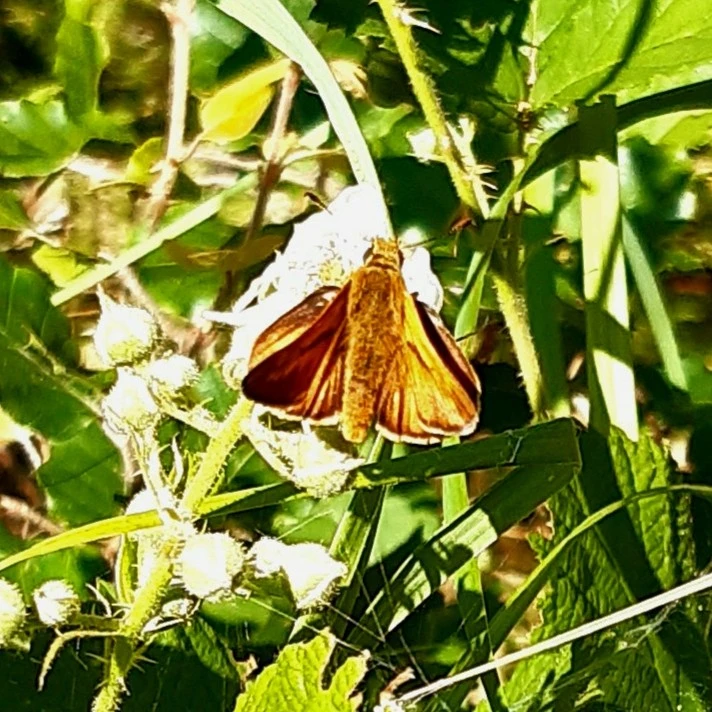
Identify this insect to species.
Ochlodes sylvanus (also Ochlodes venata)
